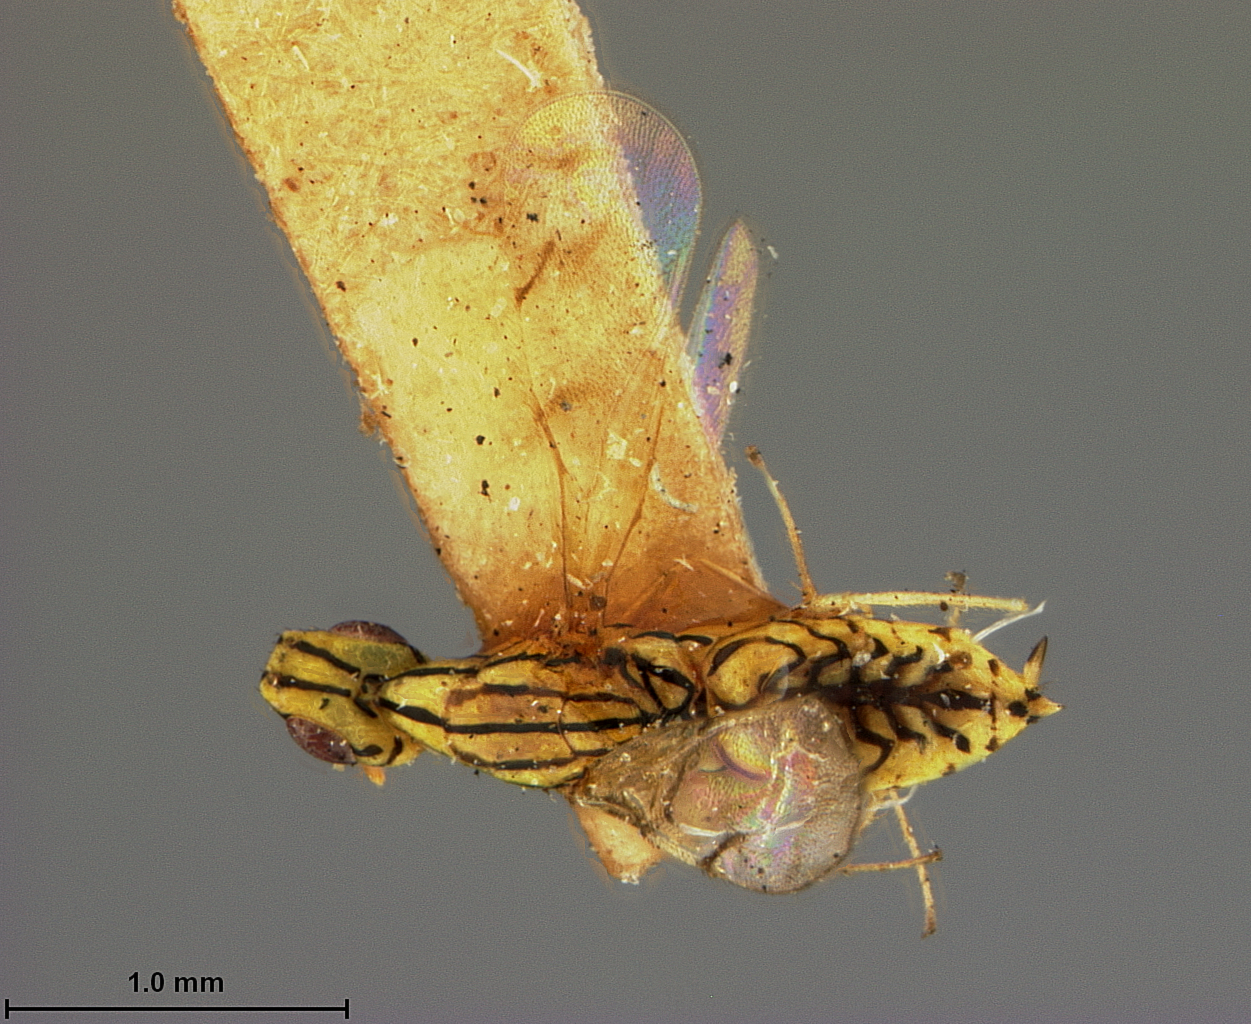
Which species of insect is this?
Hippocephalus multilineatus
